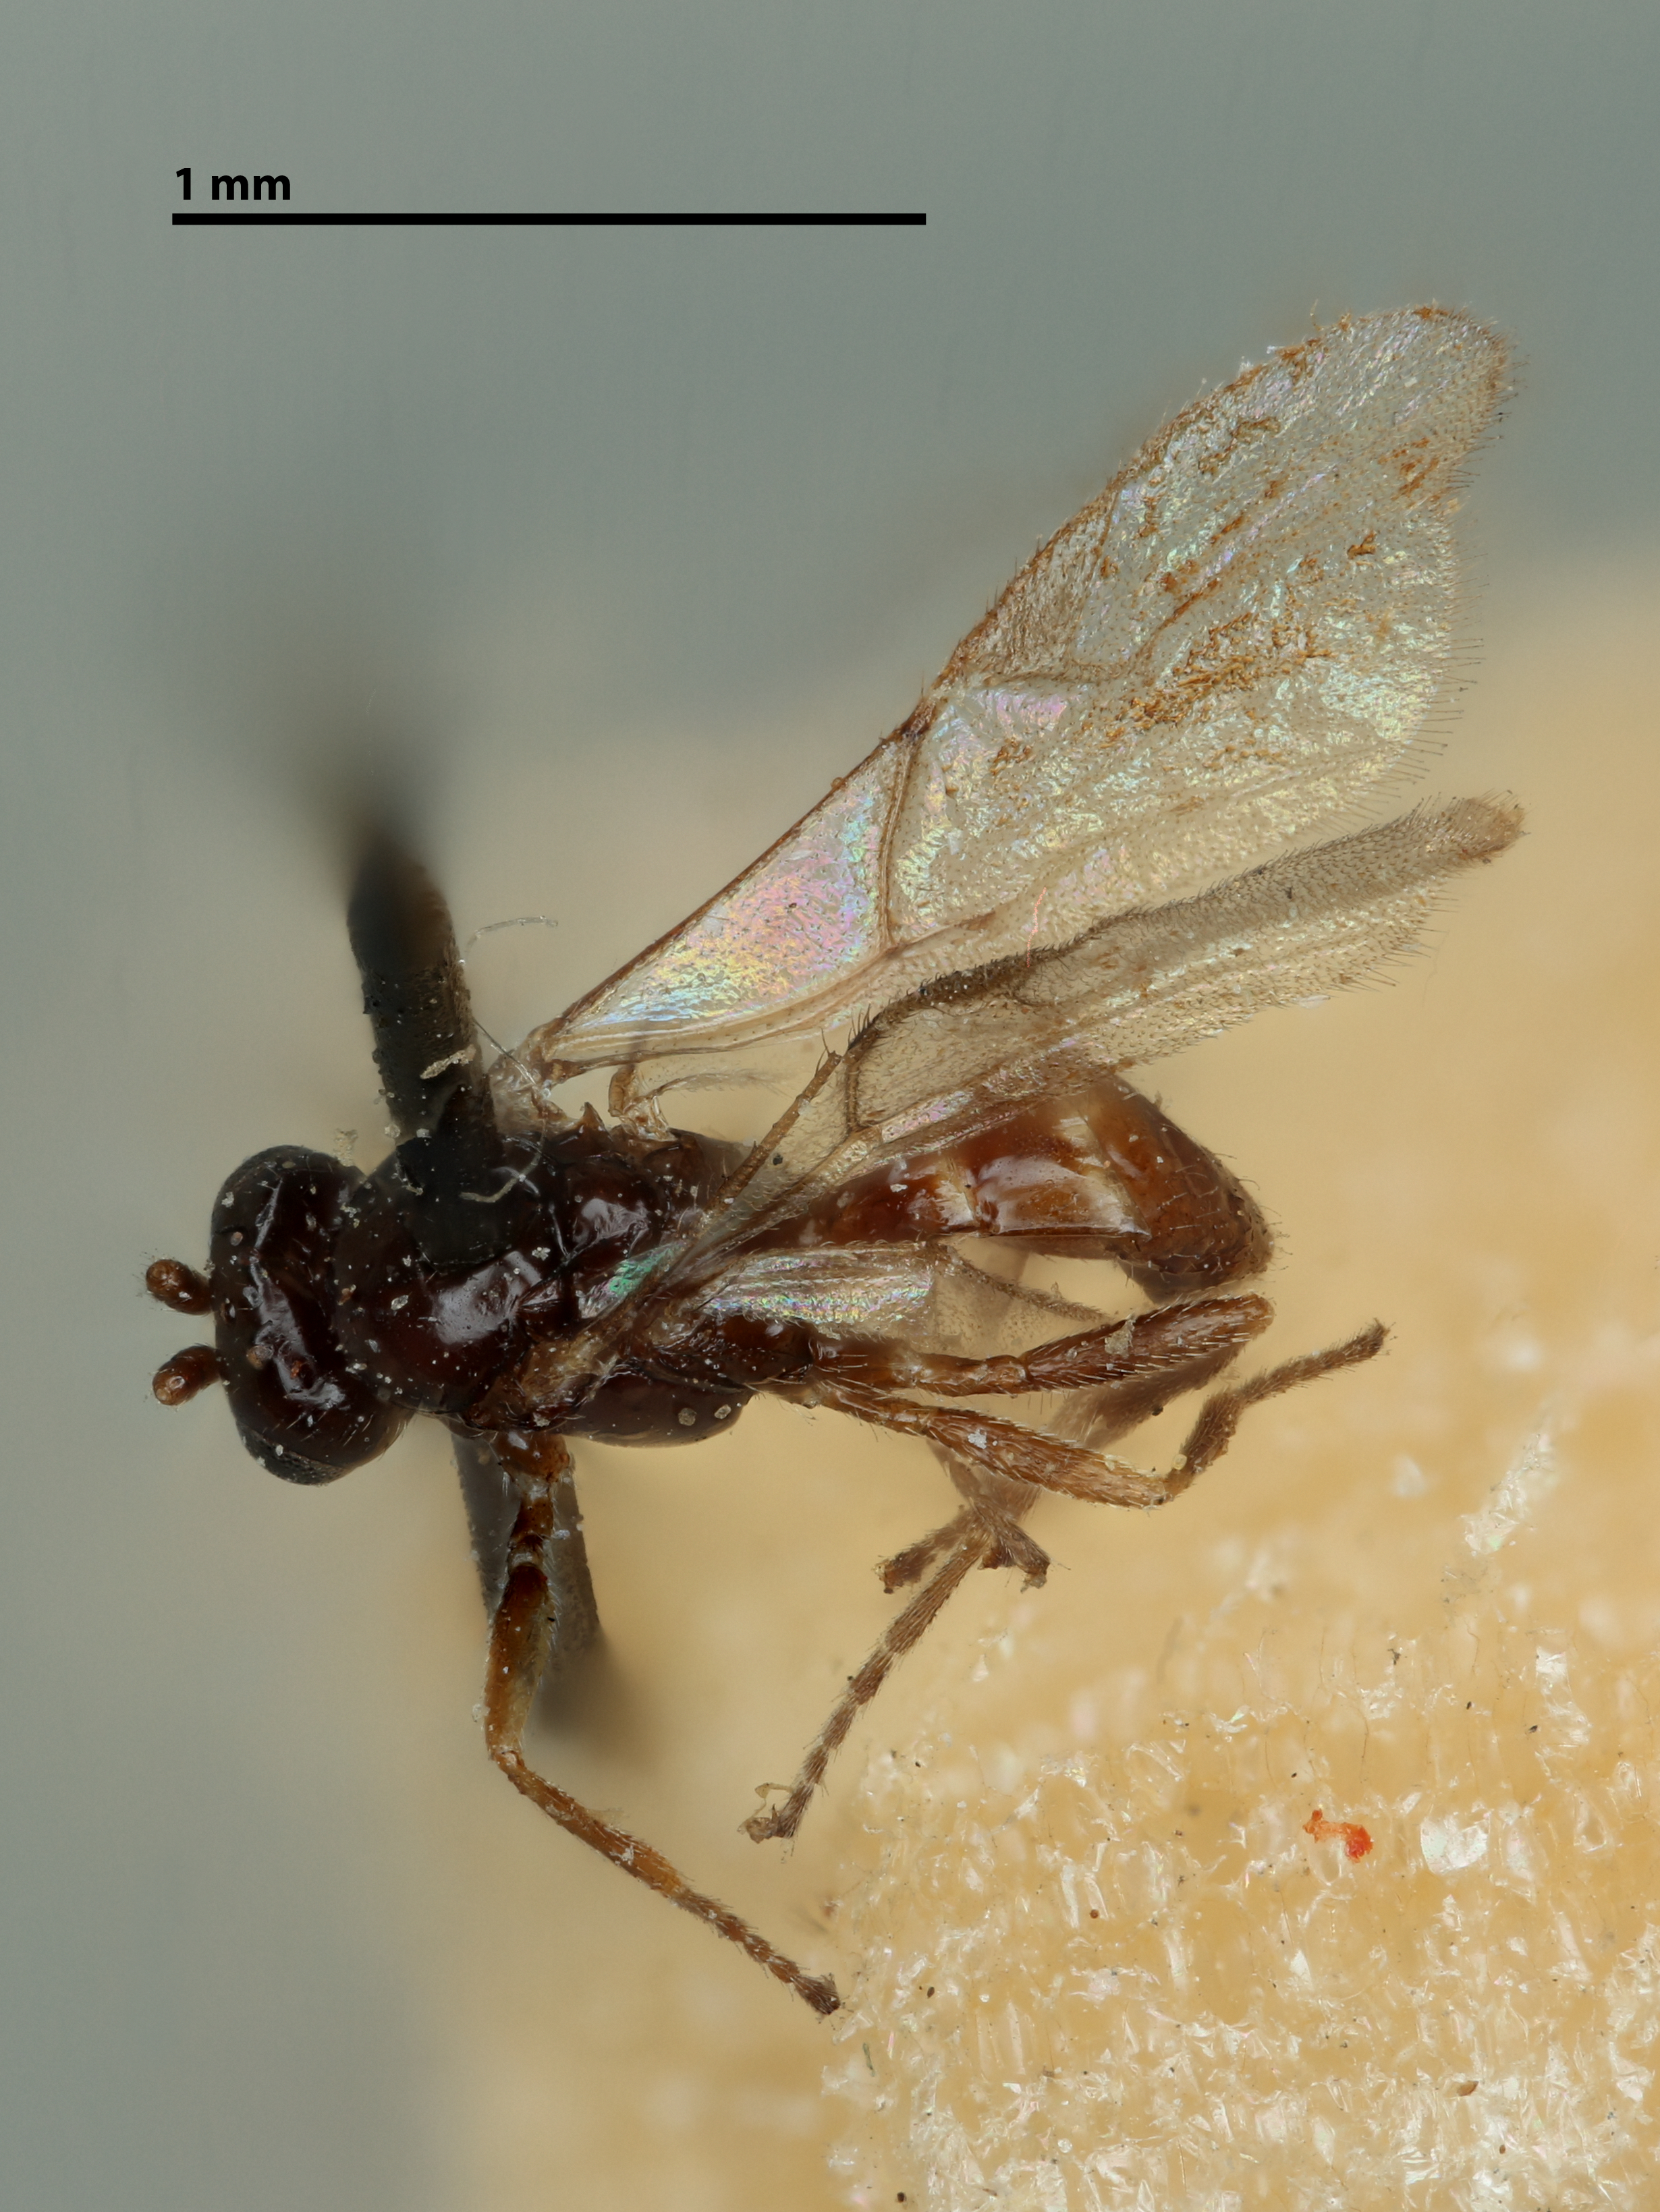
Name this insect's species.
Lysiphlebus piceiventris
